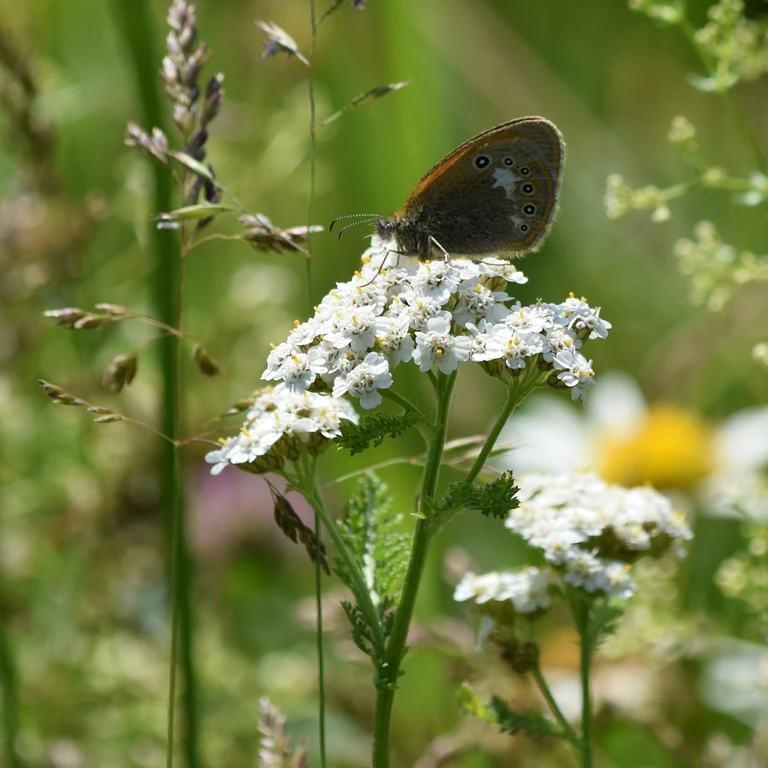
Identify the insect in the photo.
Coenonympha glycerion (also Coenonympha iphis)
